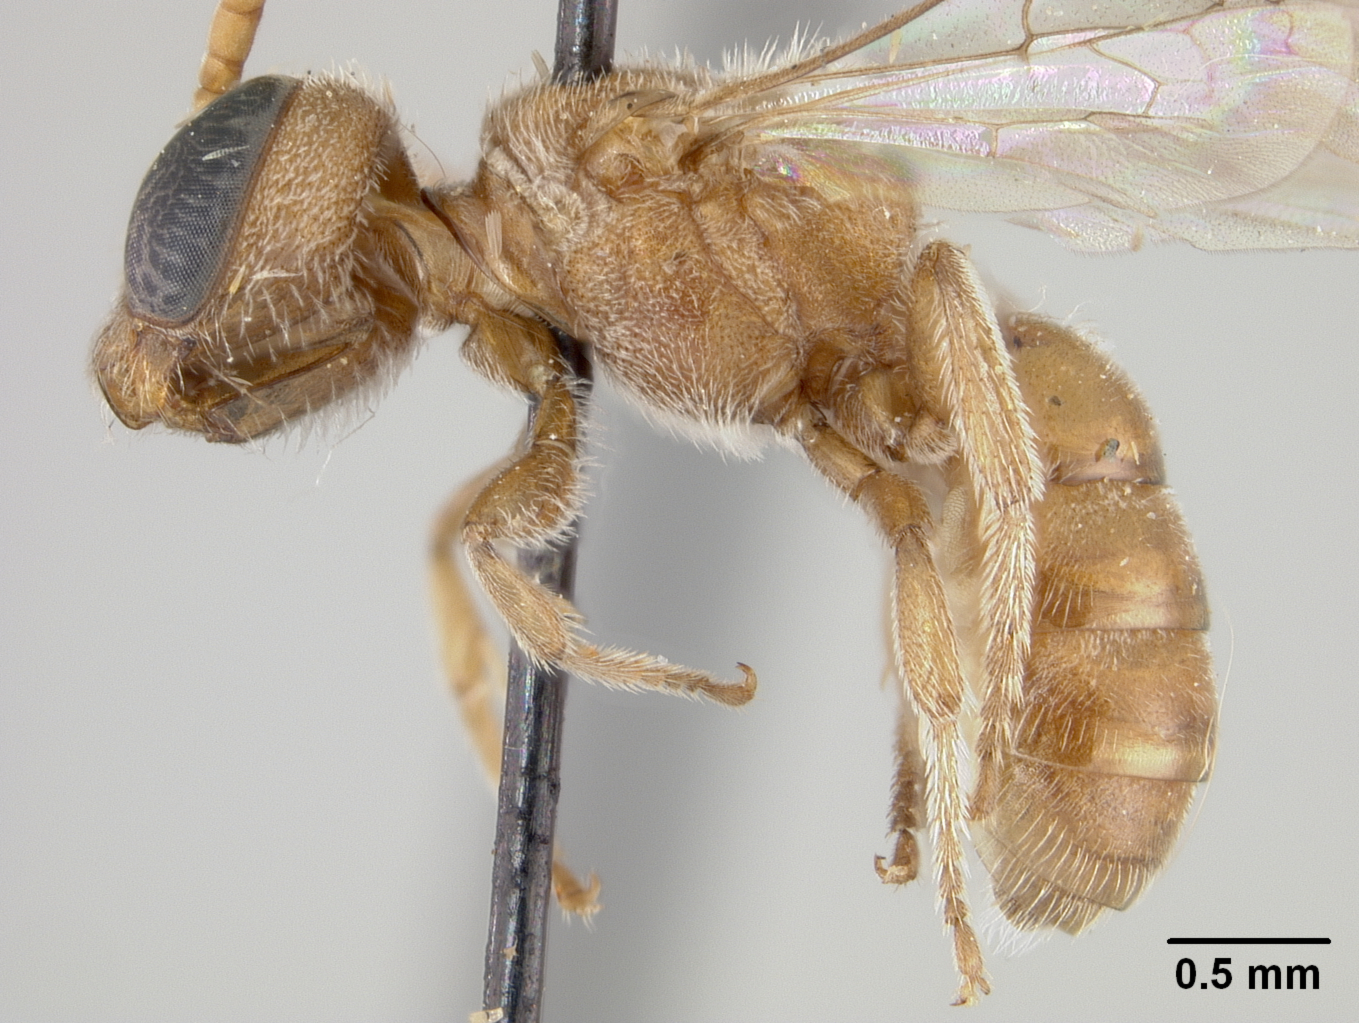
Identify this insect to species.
Halictus bruesi
